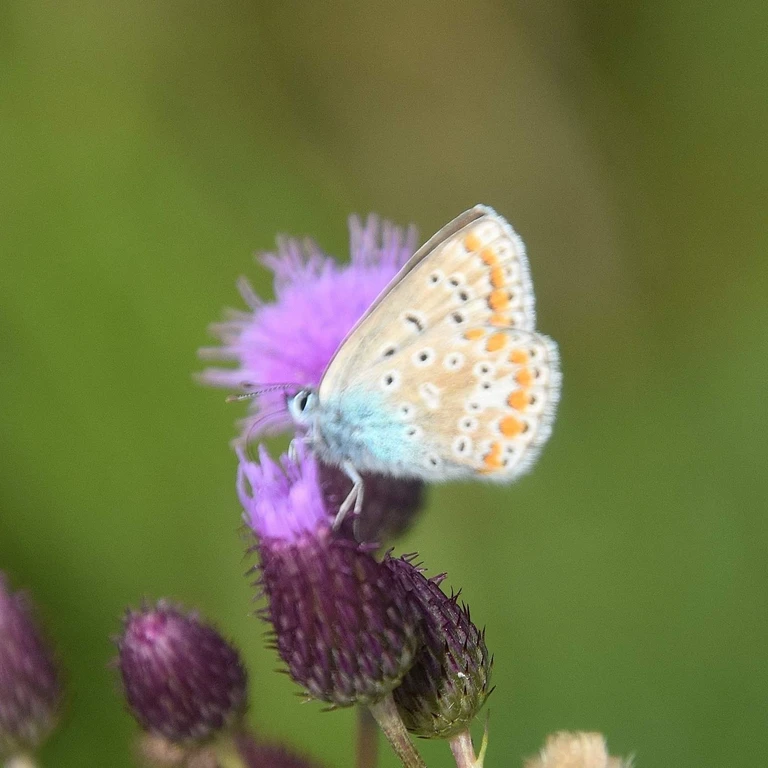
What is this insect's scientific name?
Polyommatus icarus
